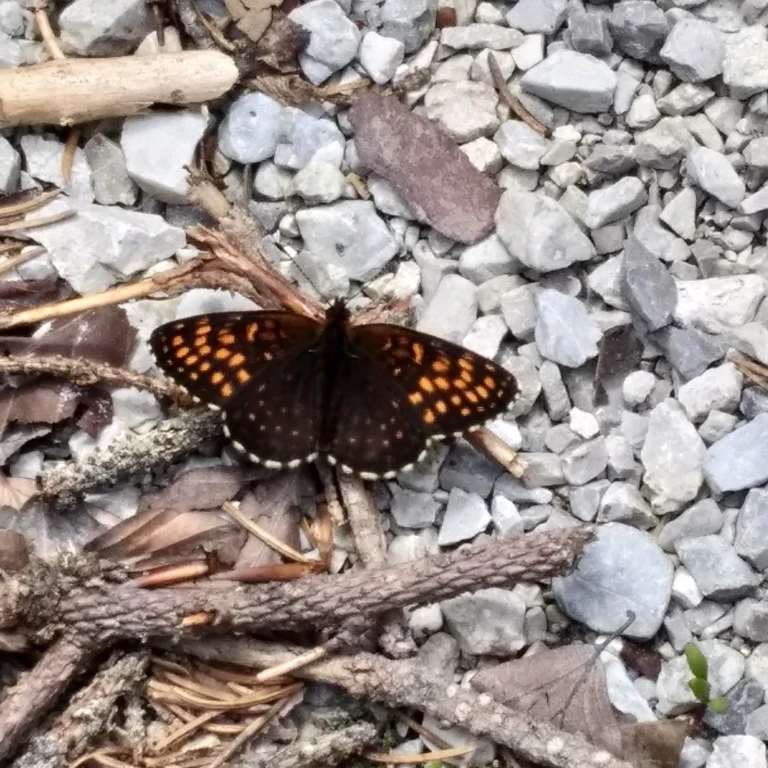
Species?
Melitaea diamina
